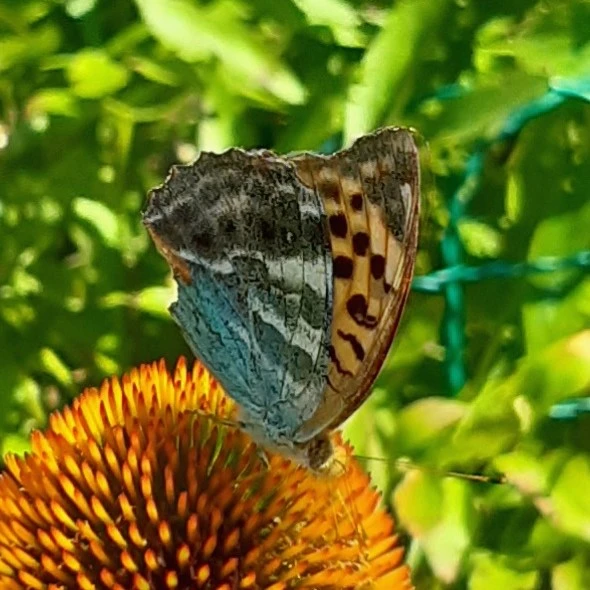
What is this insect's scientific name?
Argynnis paphia
